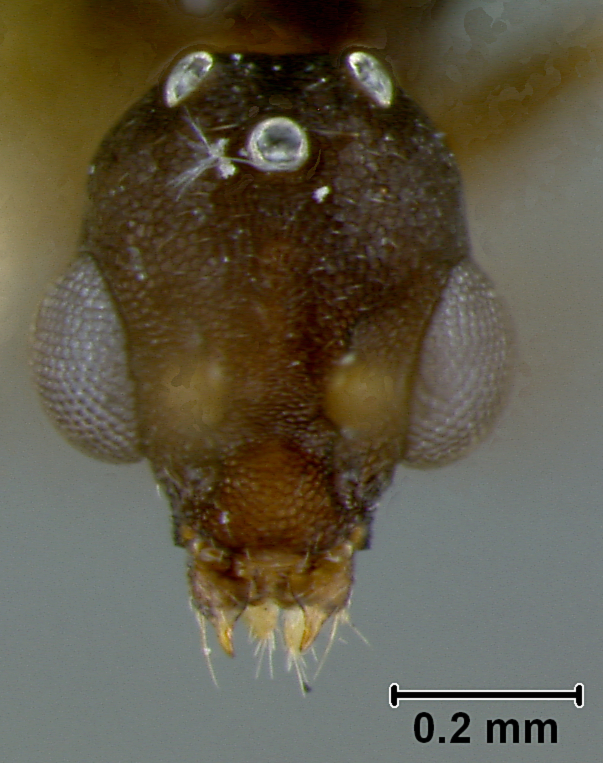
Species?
Strumigenys decollata
